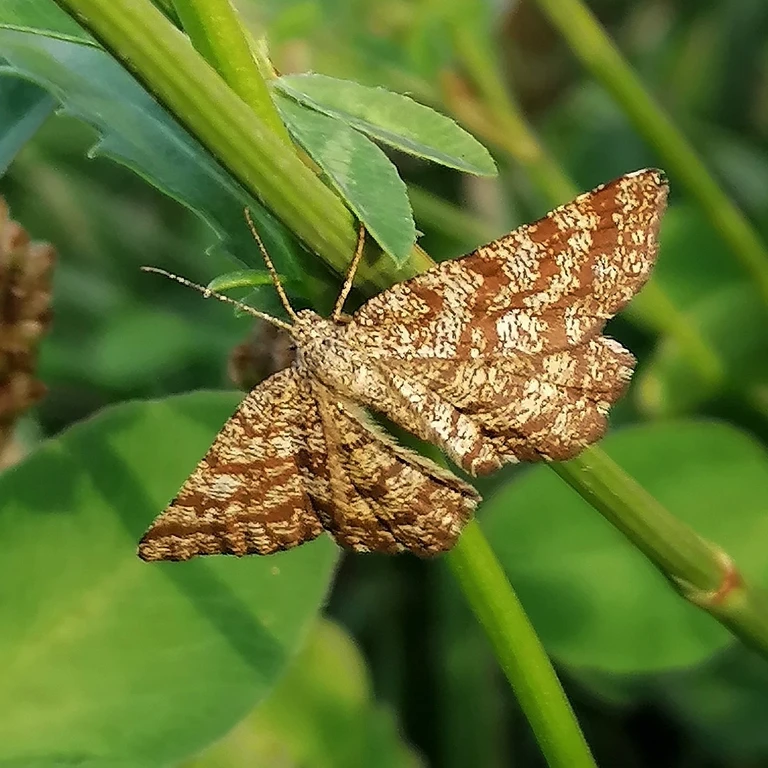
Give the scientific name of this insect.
Ematurga atomaria
